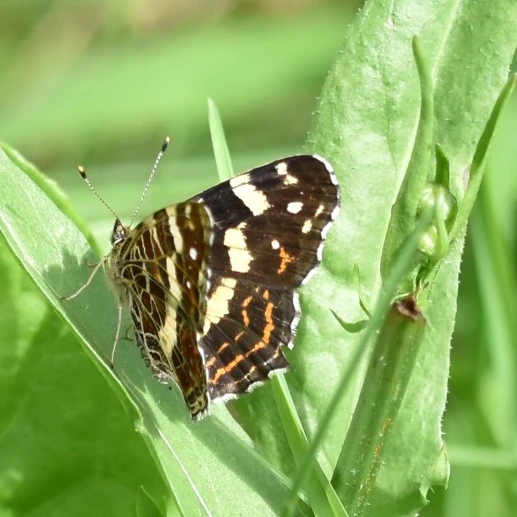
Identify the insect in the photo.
Araschnia levana
